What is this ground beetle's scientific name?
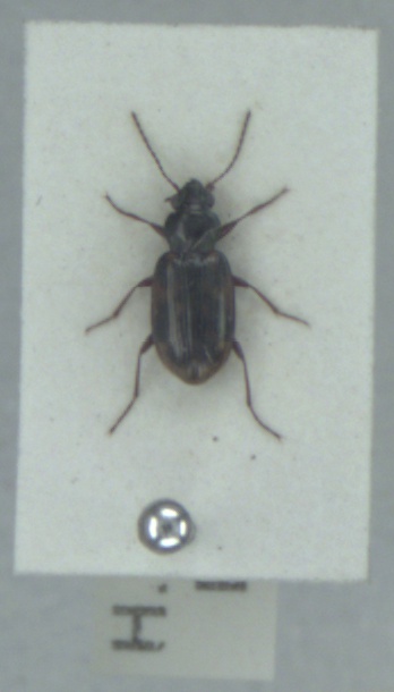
Bembidion varium
